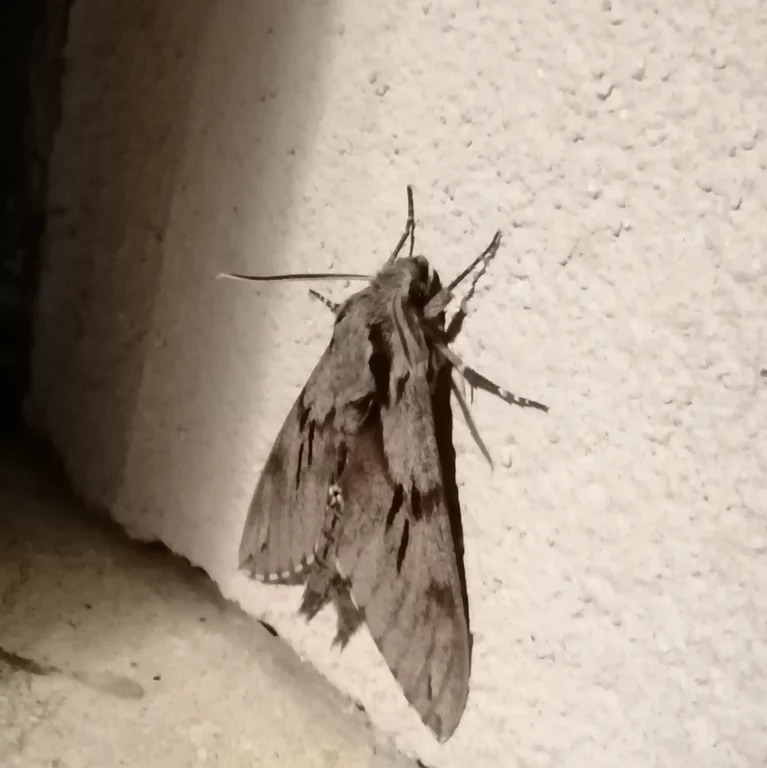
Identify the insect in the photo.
Sphinx pinastri
